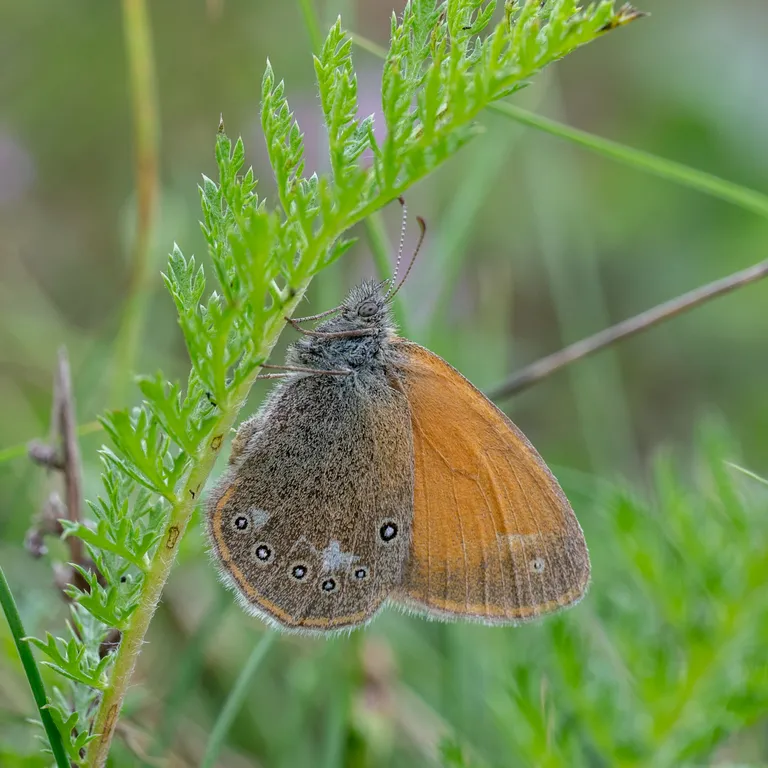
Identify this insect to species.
Coenonympha glycerion (also Coenonympha iphis)
